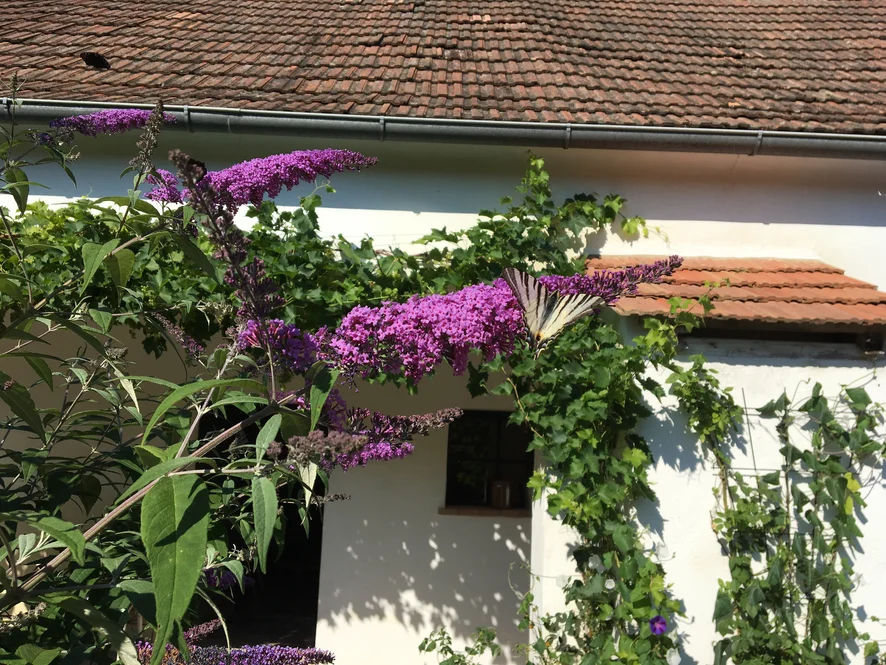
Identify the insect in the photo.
Iphiclides podalirius
